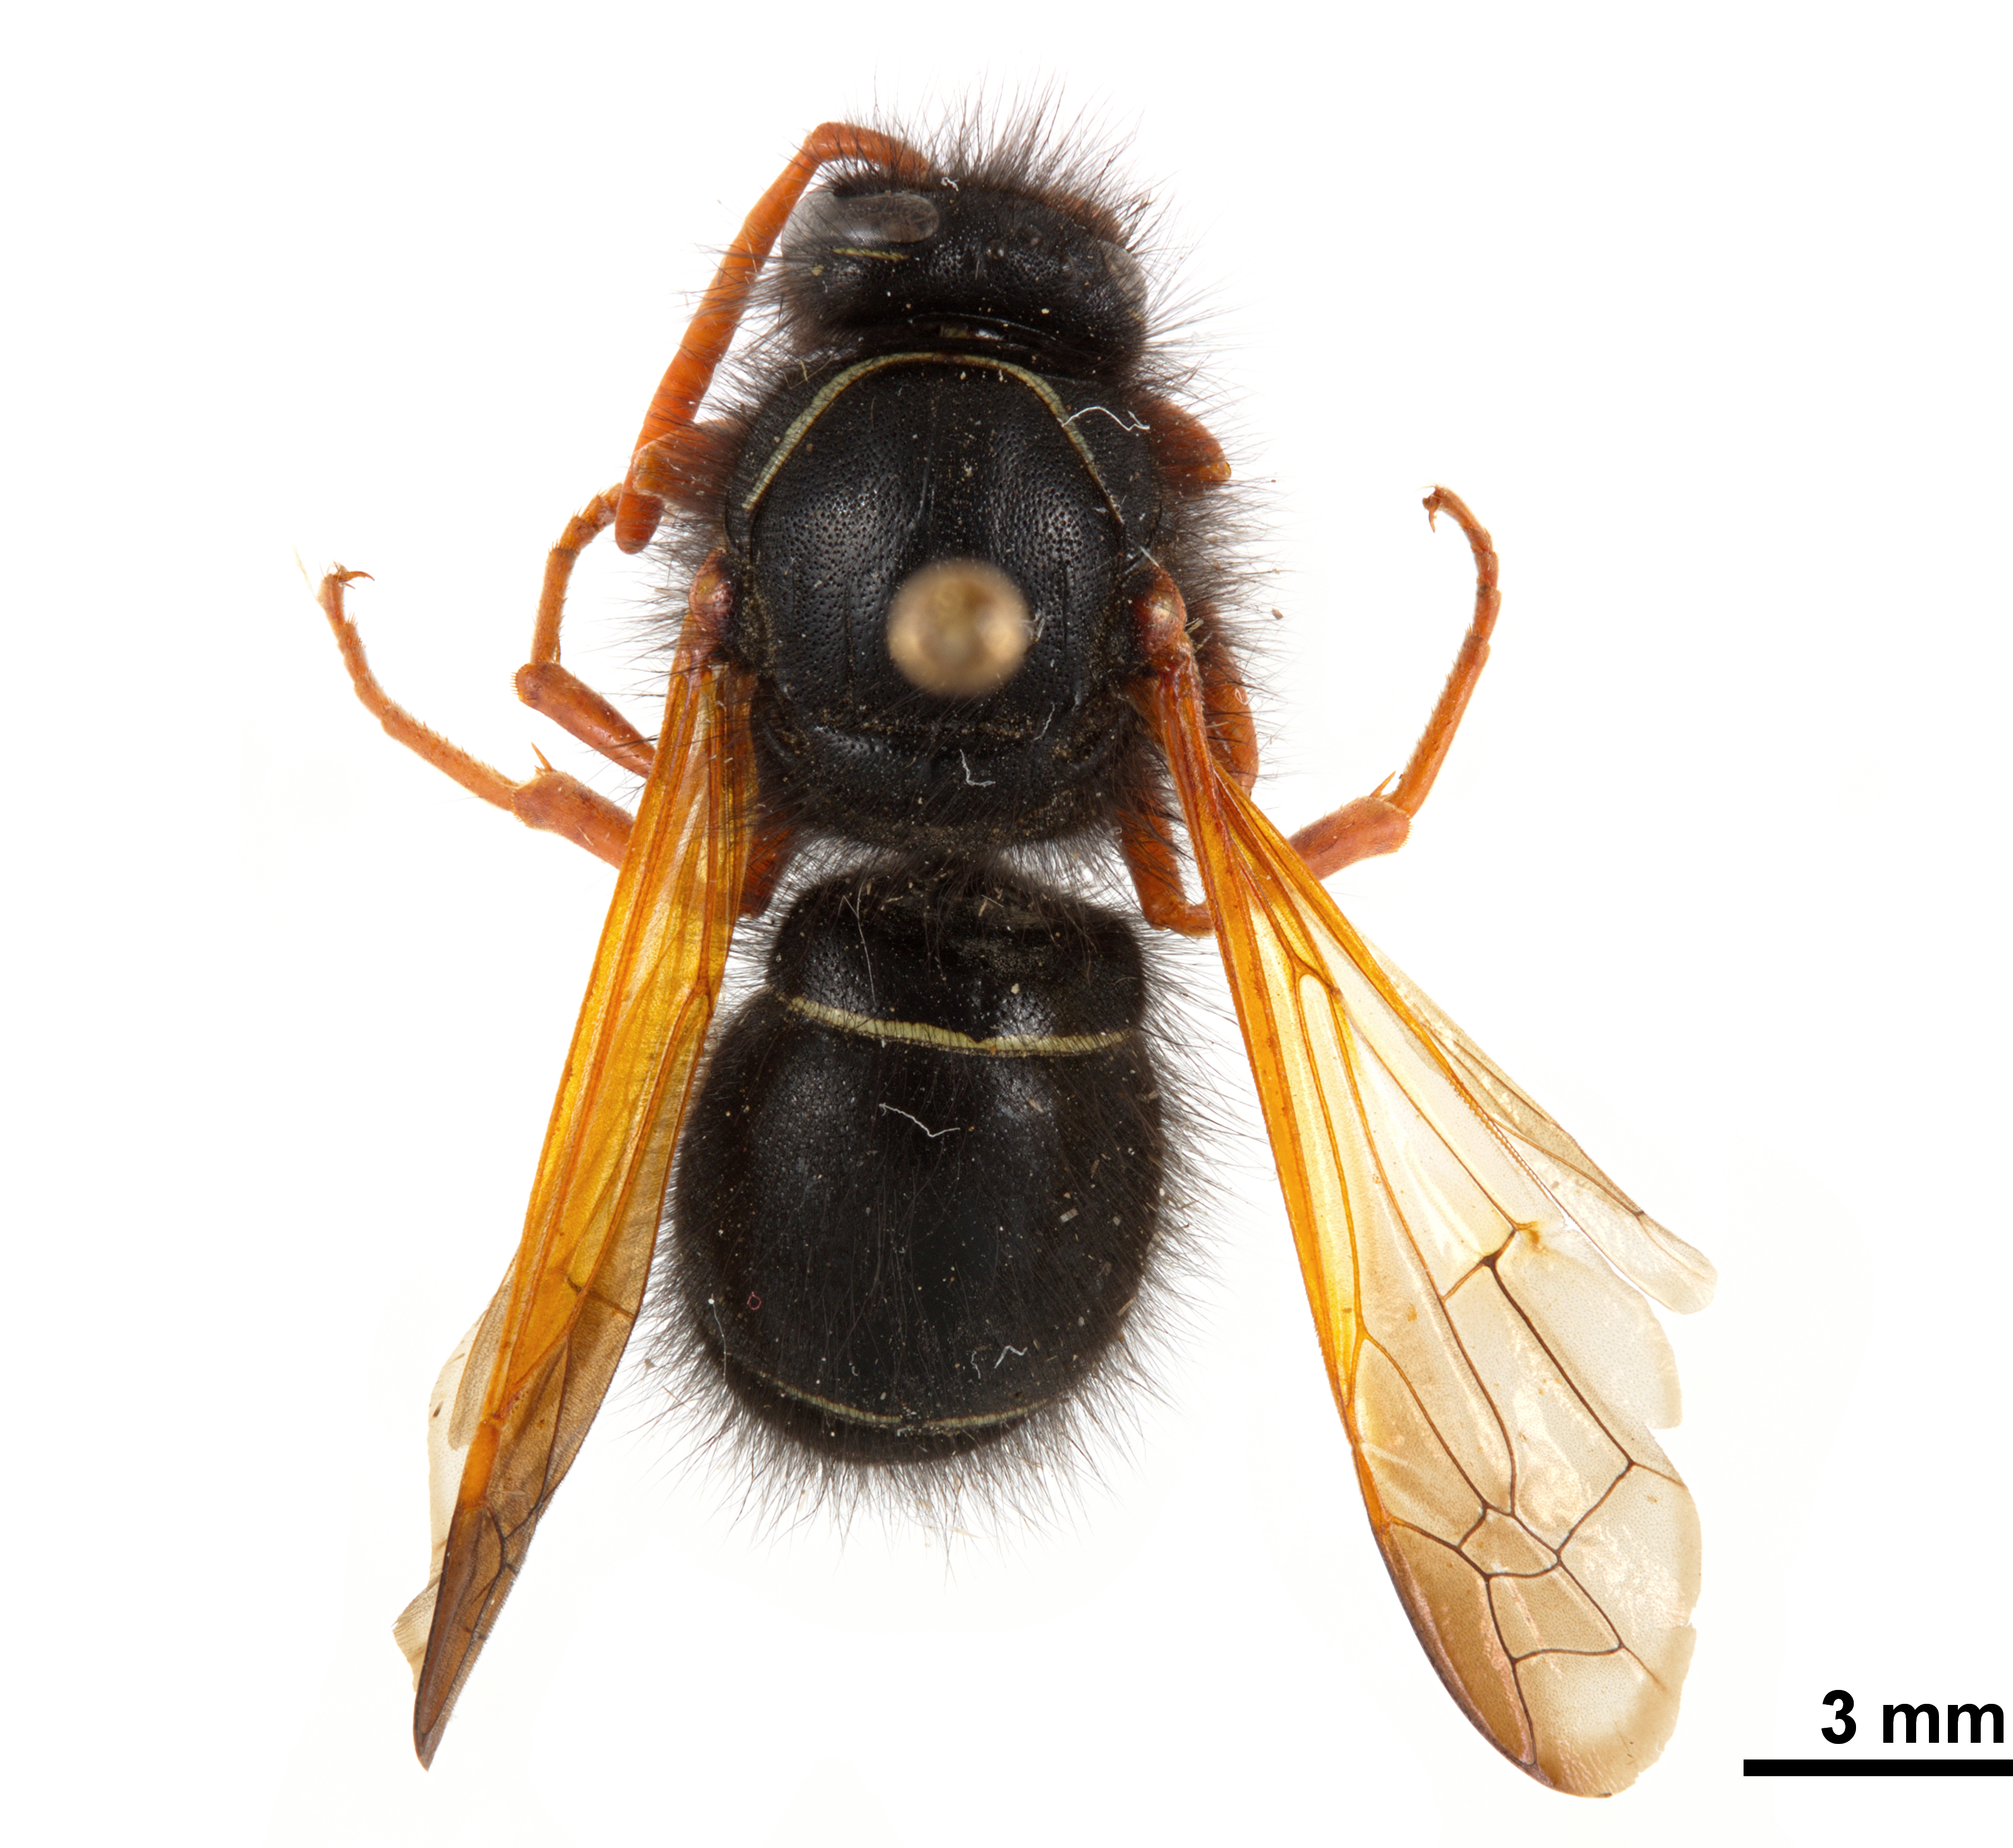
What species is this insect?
Hypodynerus vespiformis
